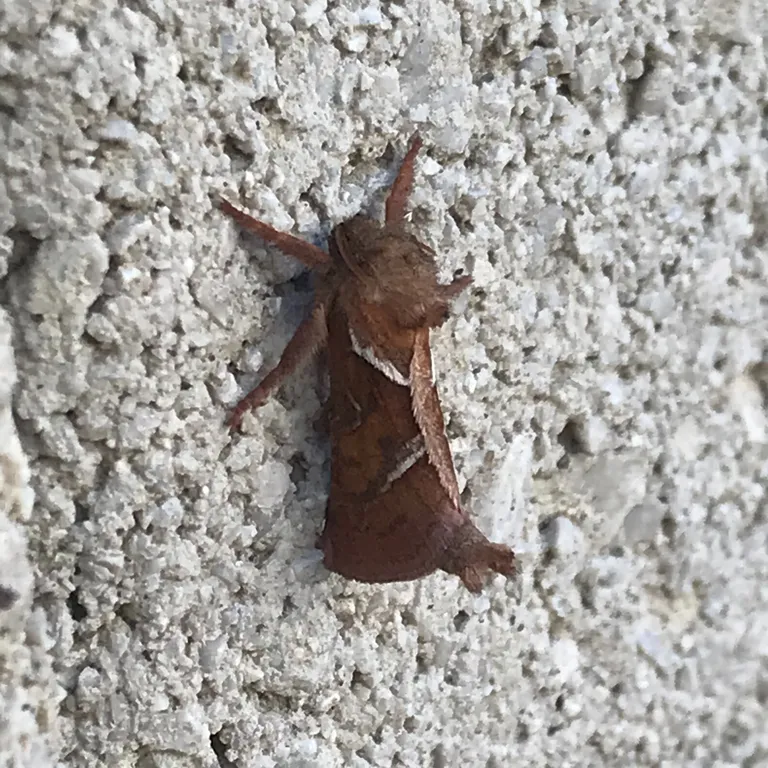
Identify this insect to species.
Triodia sylvina
